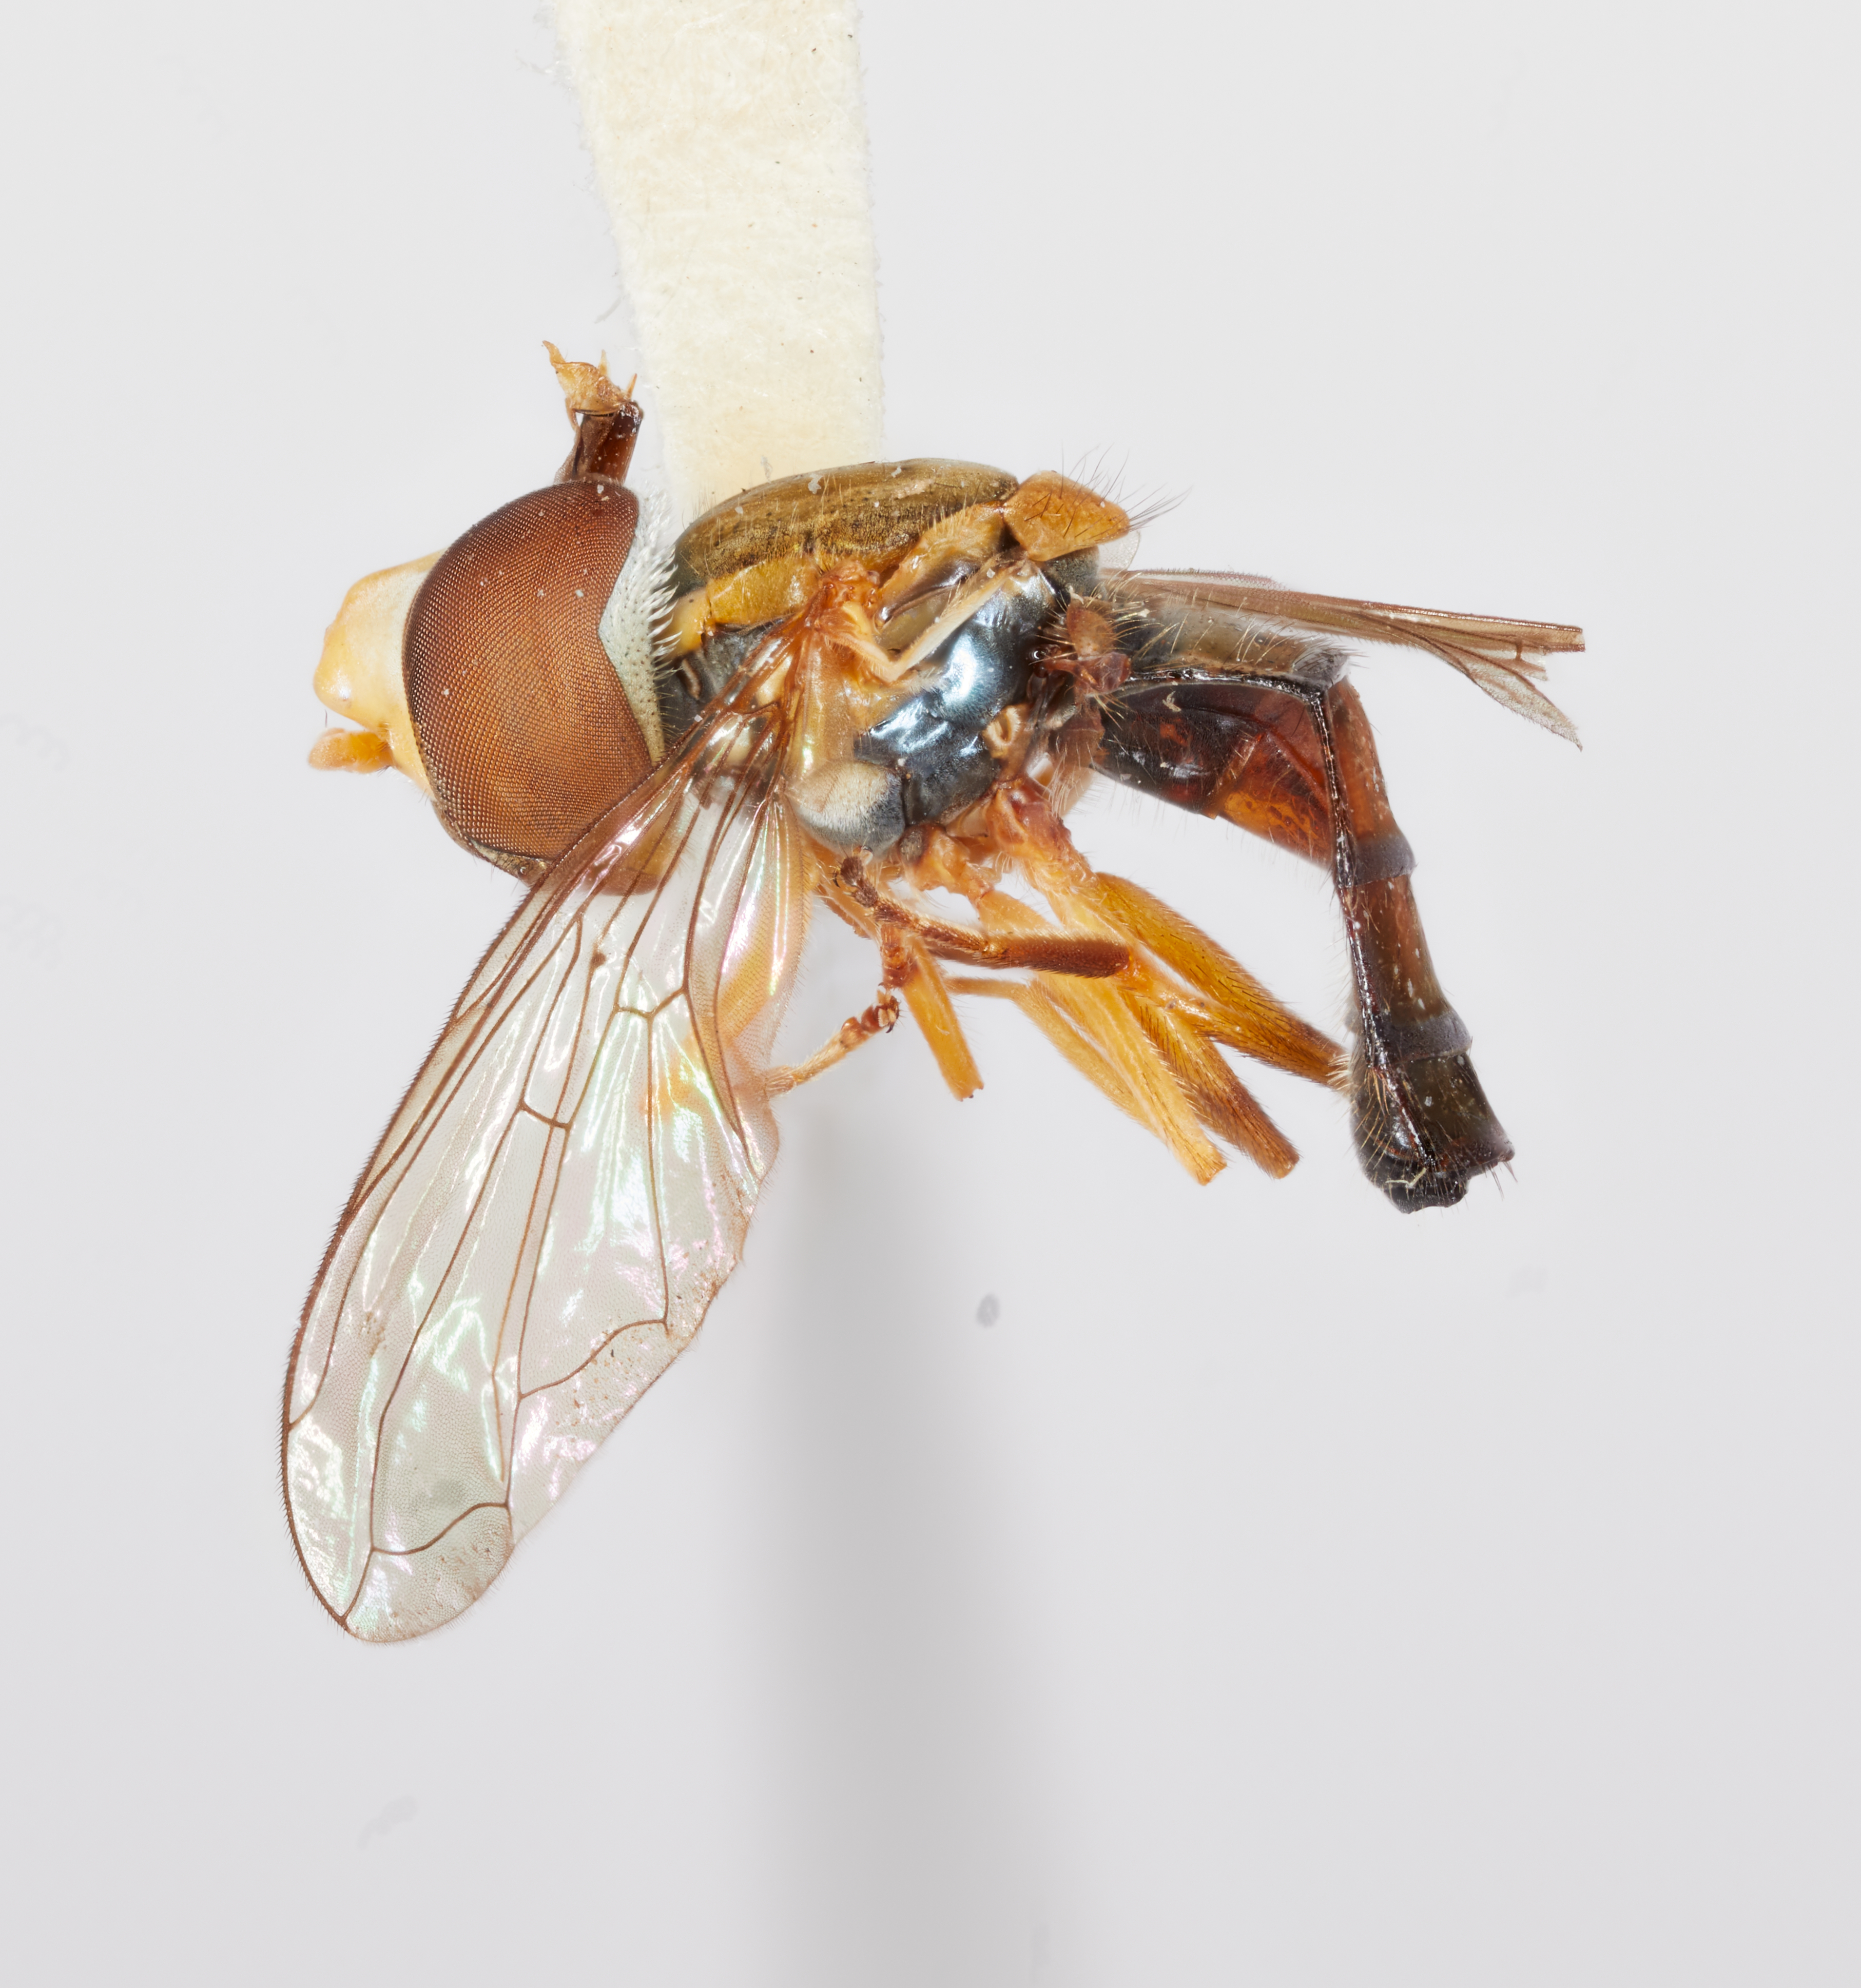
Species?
Mesogramma azurilneus
